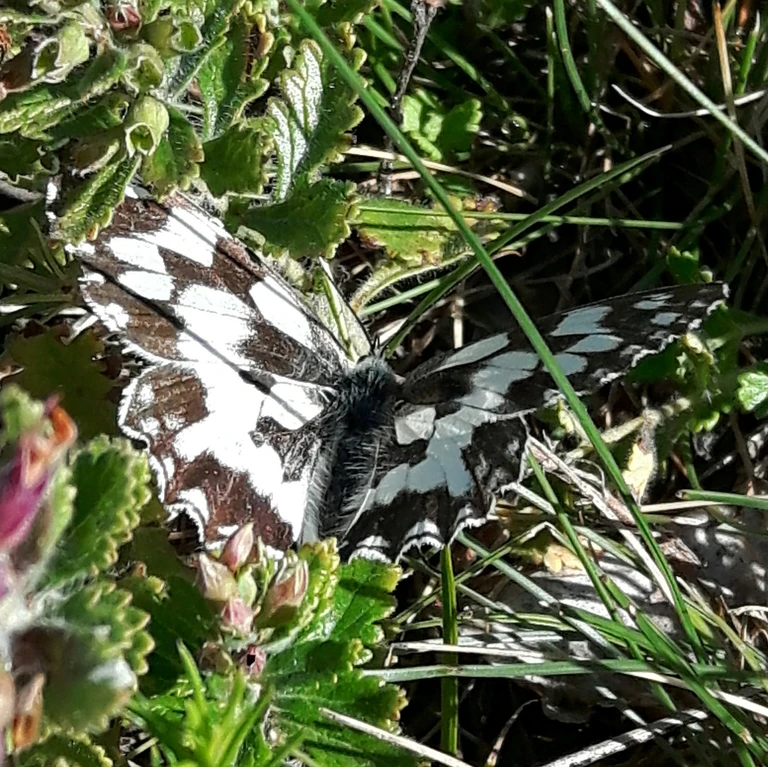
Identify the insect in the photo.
Melanargia galathea
